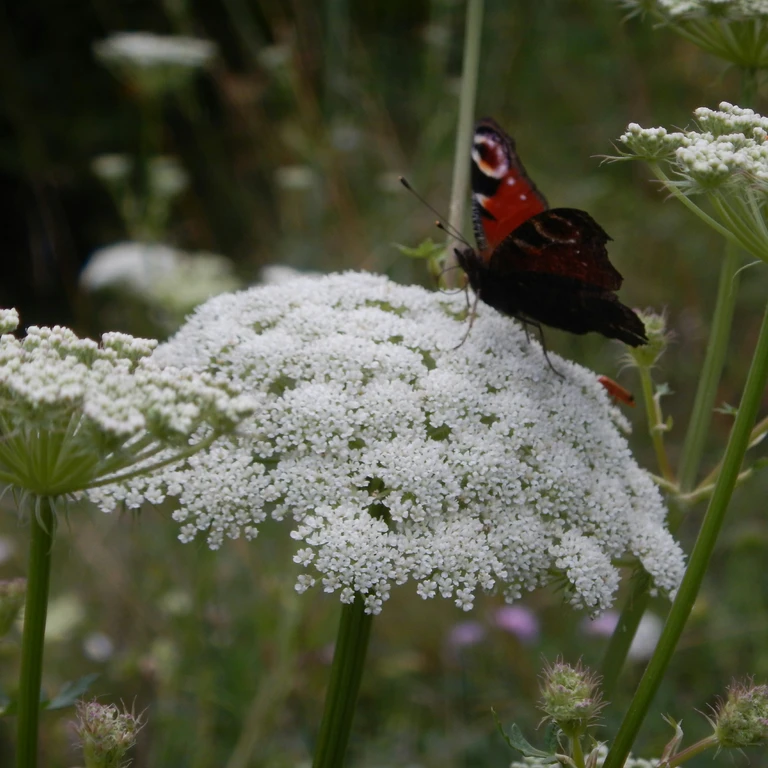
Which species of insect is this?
Aglais io
